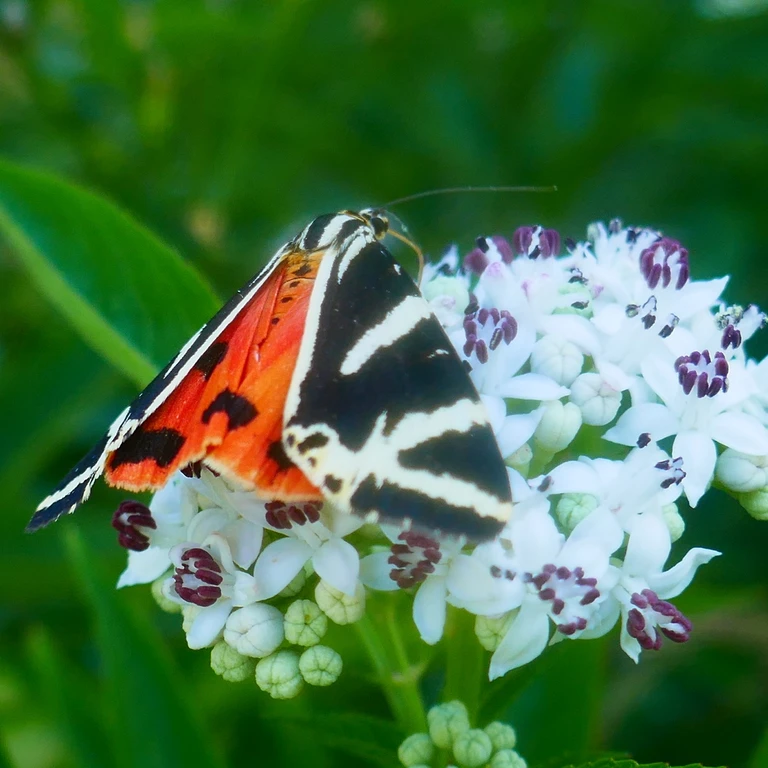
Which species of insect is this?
Euplagia quadripunctaria
